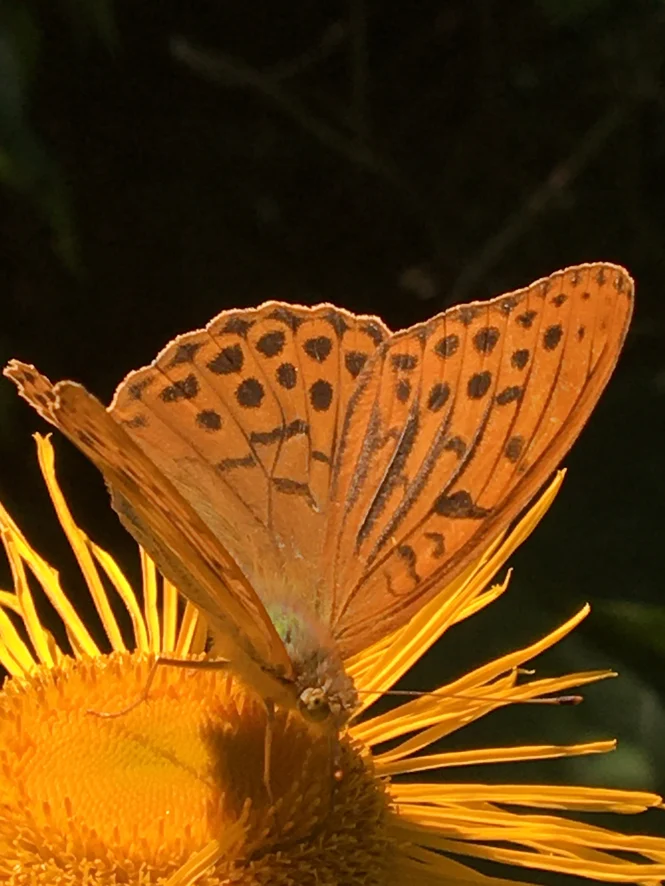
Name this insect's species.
Argynnis paphia
